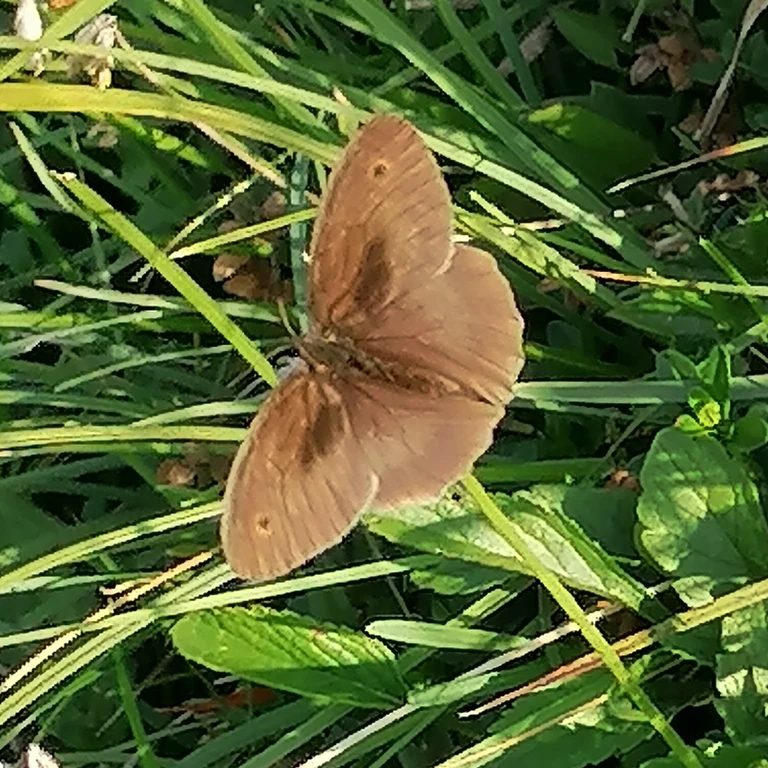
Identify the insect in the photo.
Maniola jurtina
